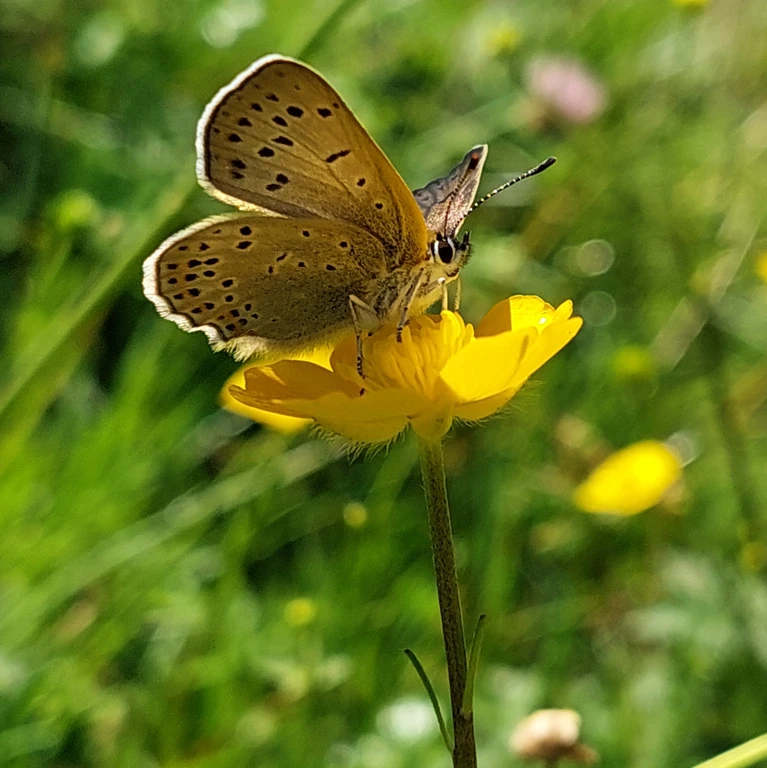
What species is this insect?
Lycaena tityrus (also Loweia tityrus)
